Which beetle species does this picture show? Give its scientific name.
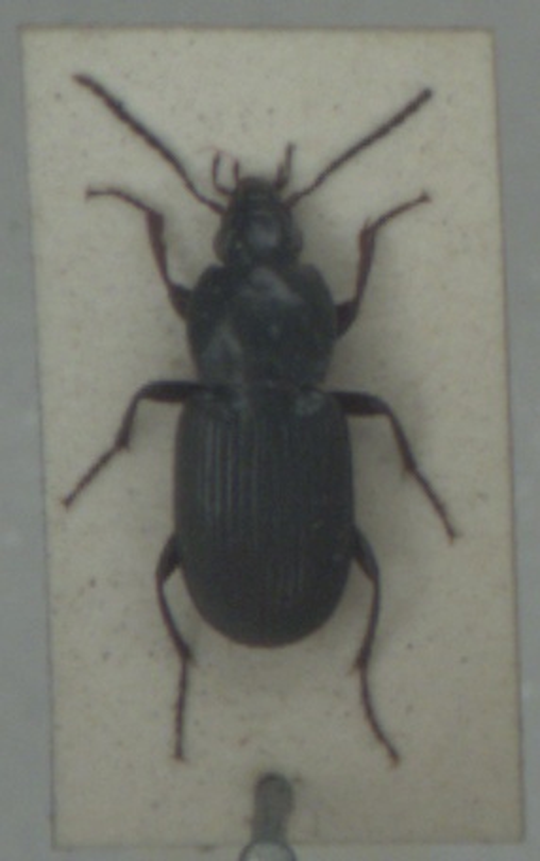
Pterostichus vernalis
